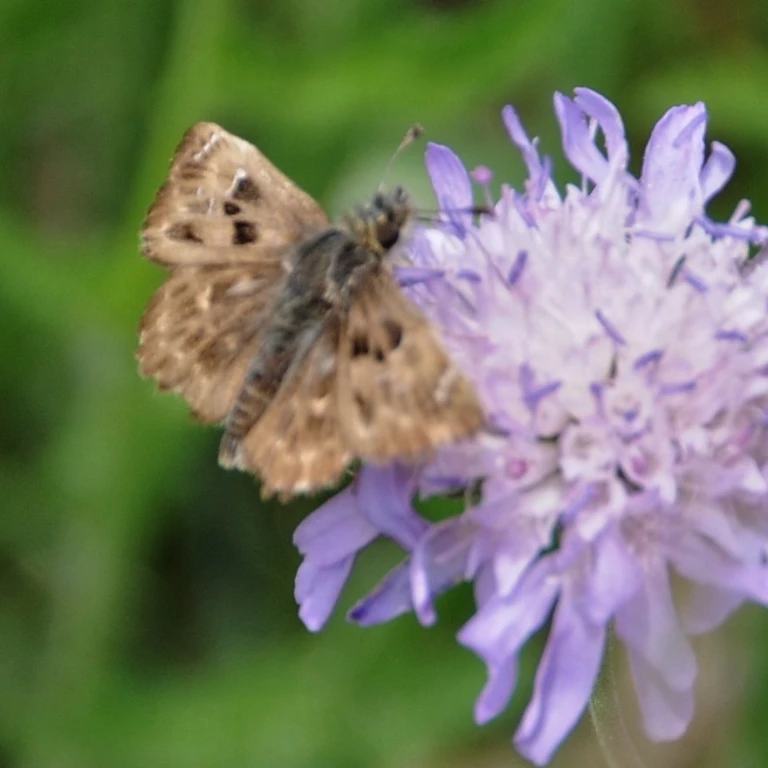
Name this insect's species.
Carcharodus alceae
